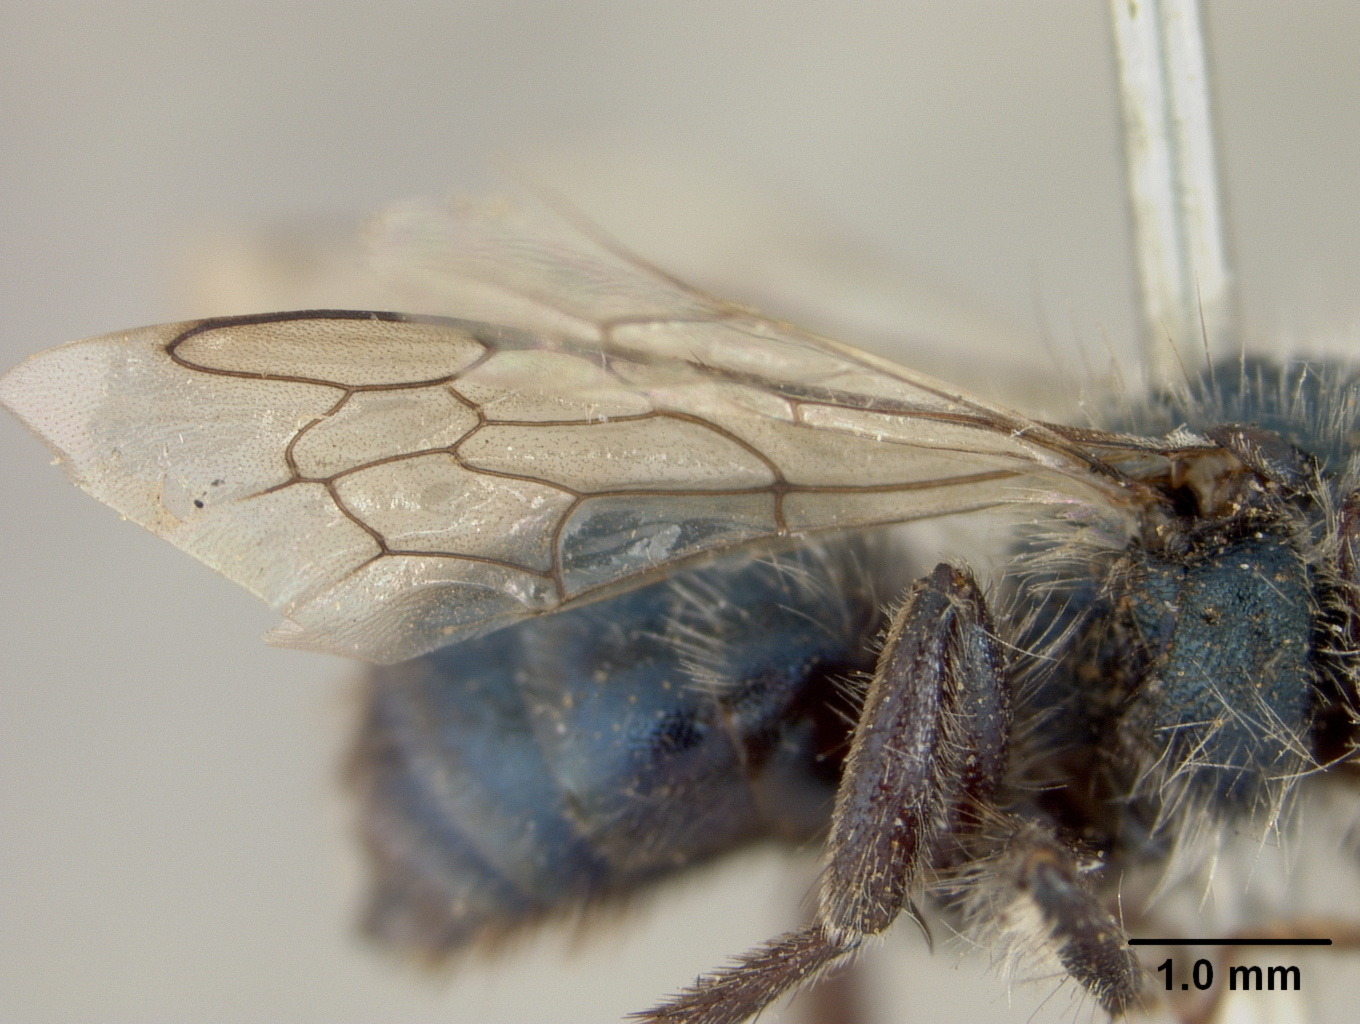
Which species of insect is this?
Osmia vallicola
